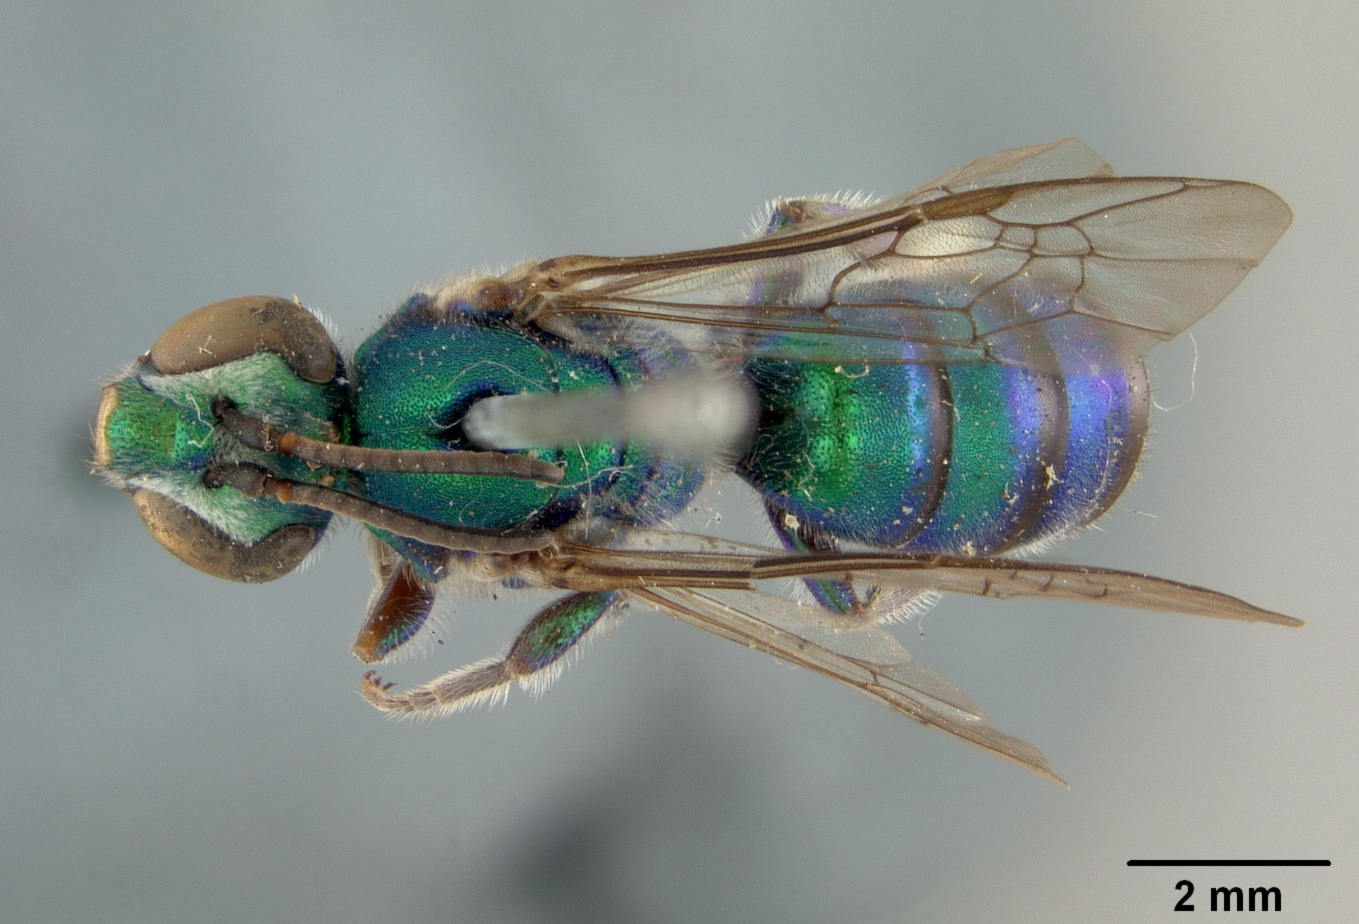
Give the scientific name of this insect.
Augochlora binghami
